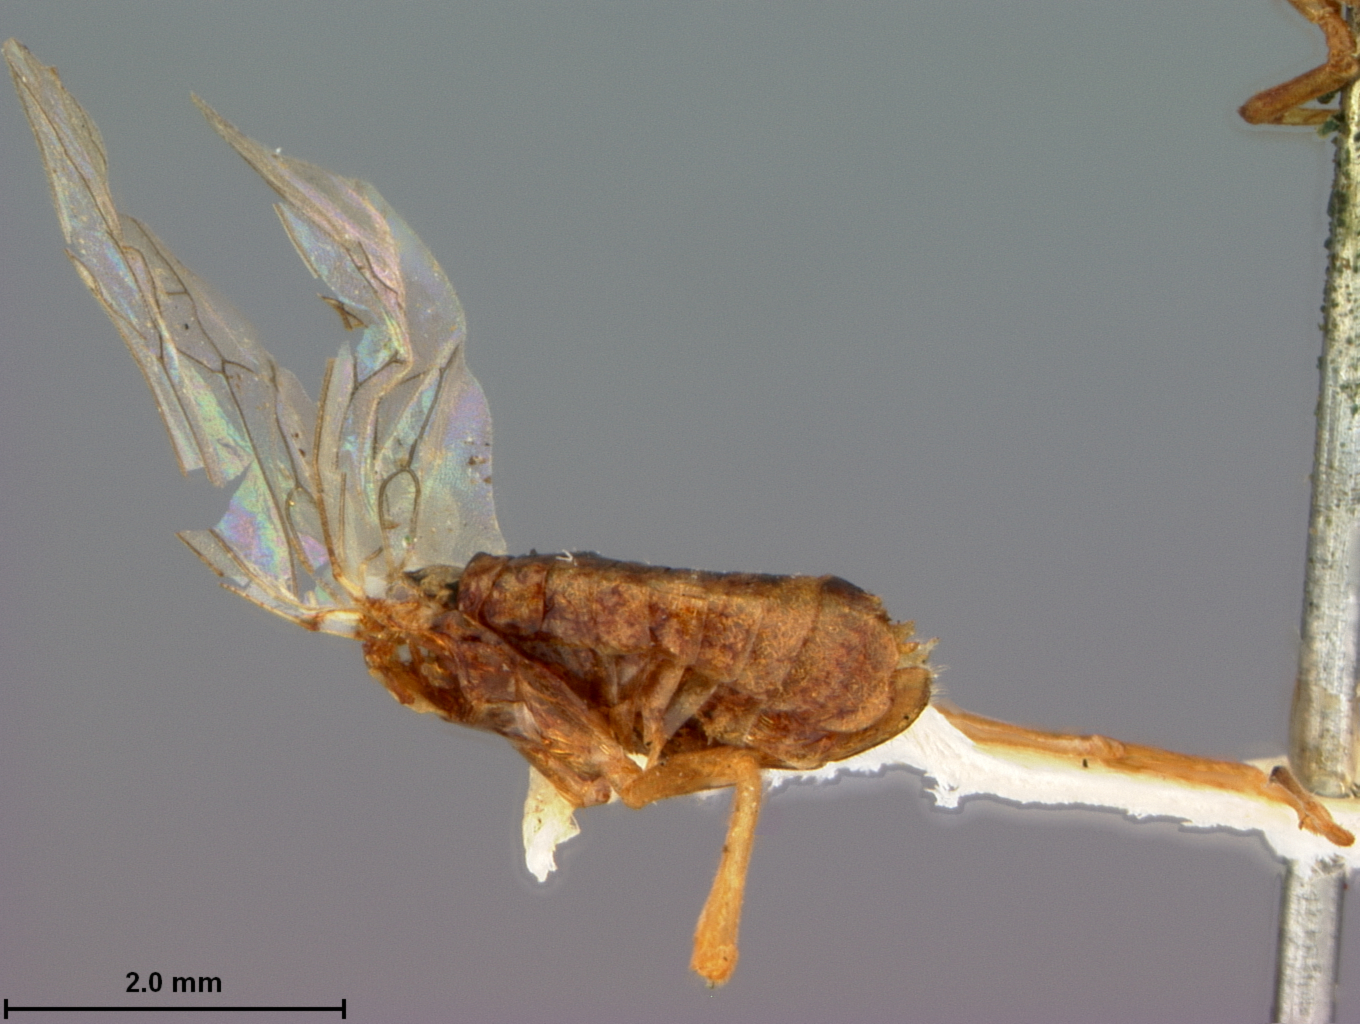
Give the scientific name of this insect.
Gymnonychus resinicolor
